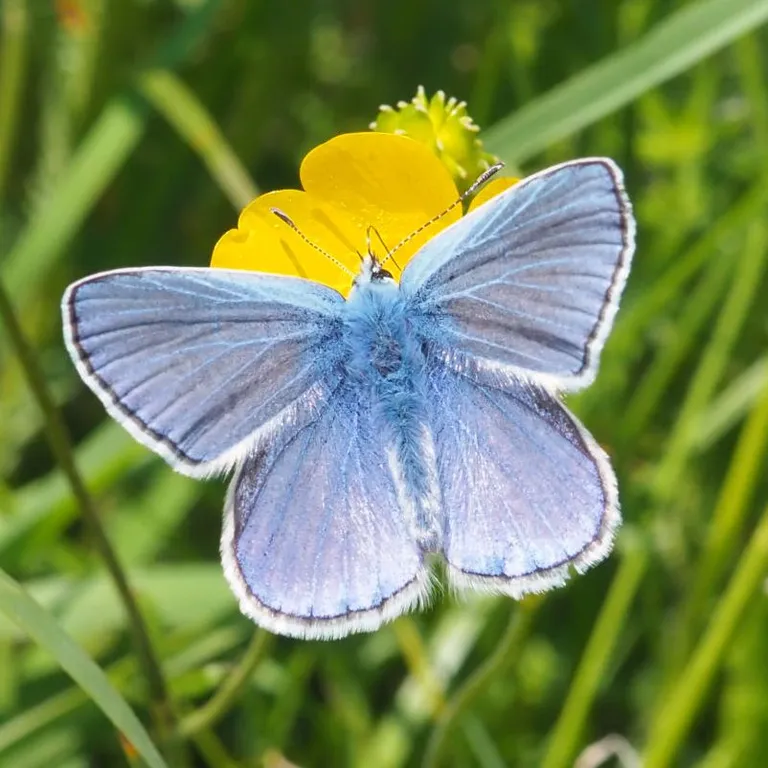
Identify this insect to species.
Polyommatus icarus
